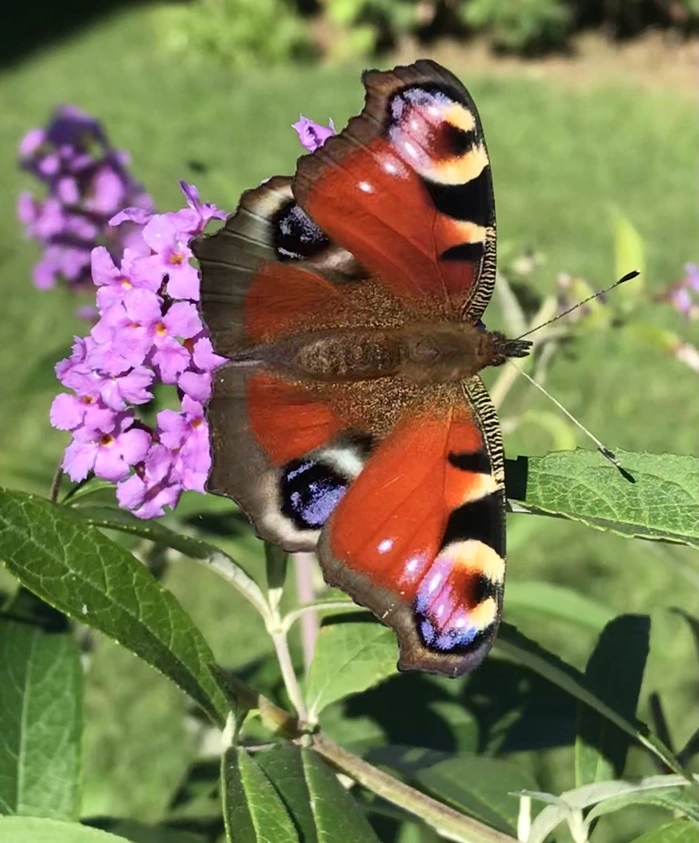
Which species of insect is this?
Aglais io
